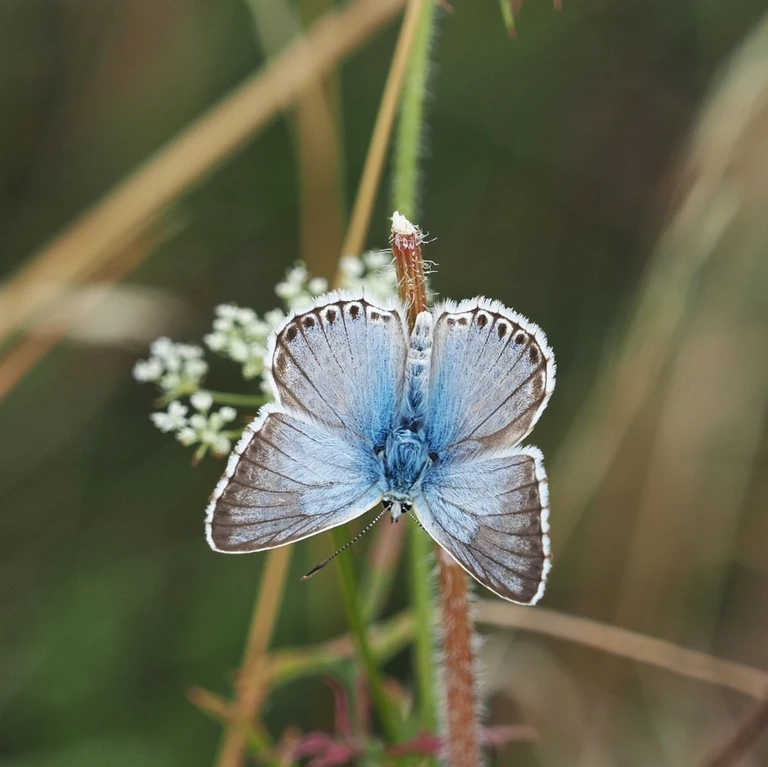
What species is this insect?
Lysandra coridon
